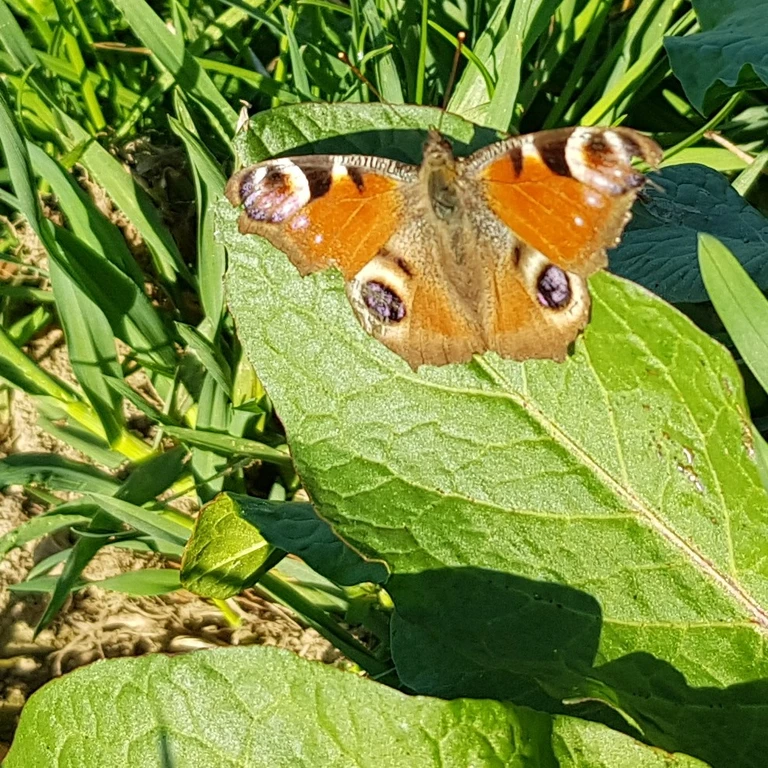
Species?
Aglais io
